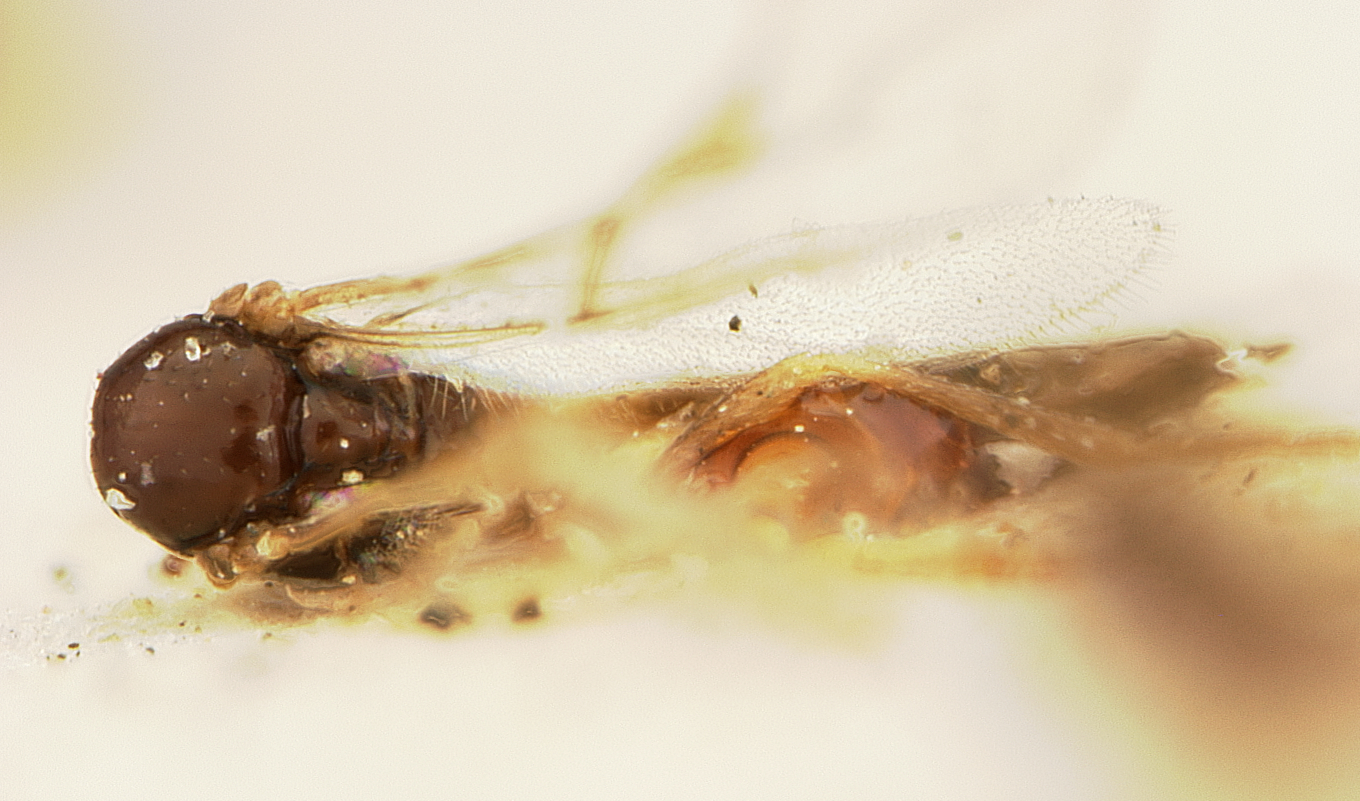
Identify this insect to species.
Aphidius citraphis
